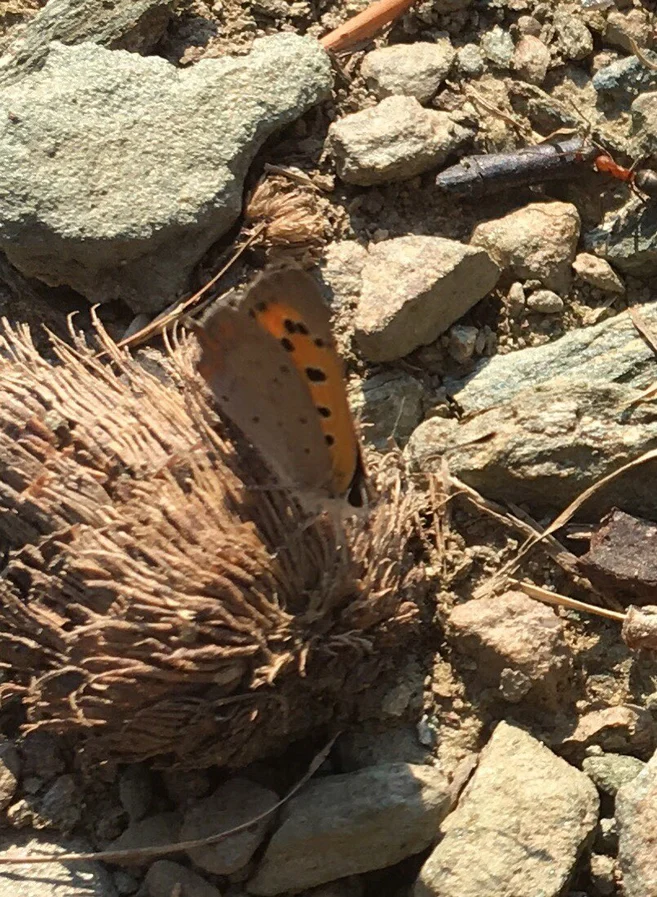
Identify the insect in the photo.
Lycaena phlaeas
